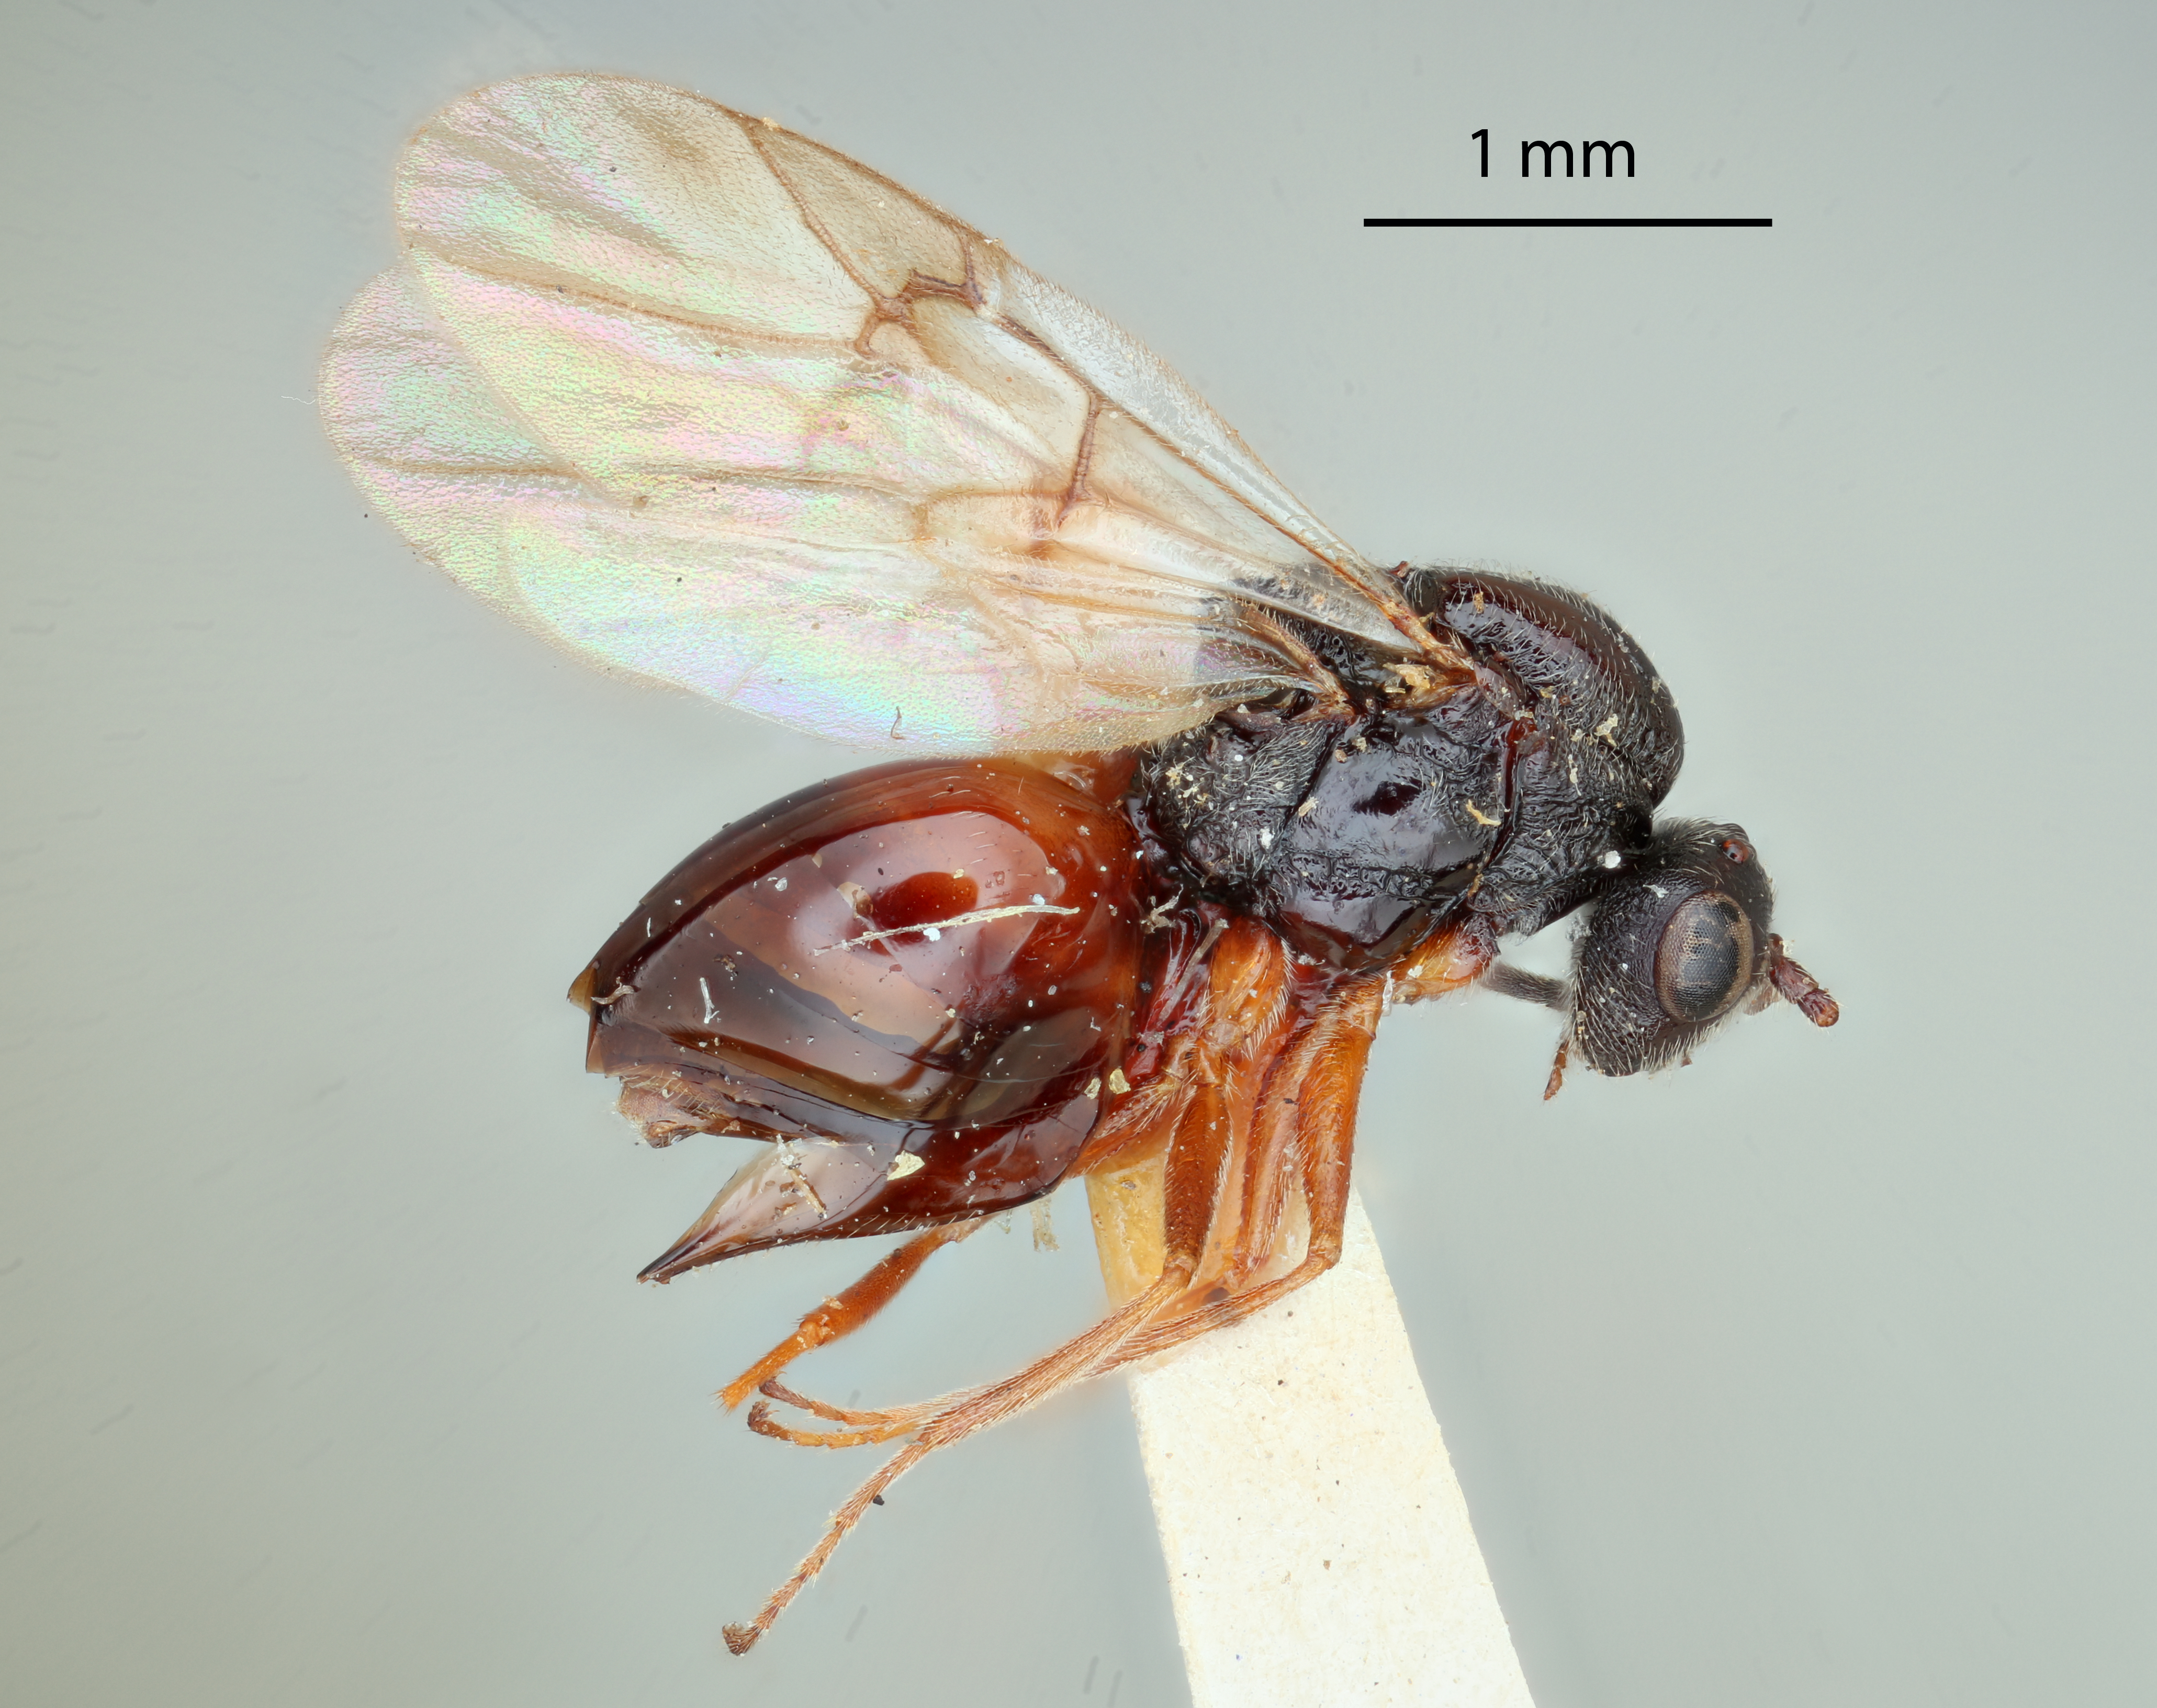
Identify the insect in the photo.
Rhodites polita
